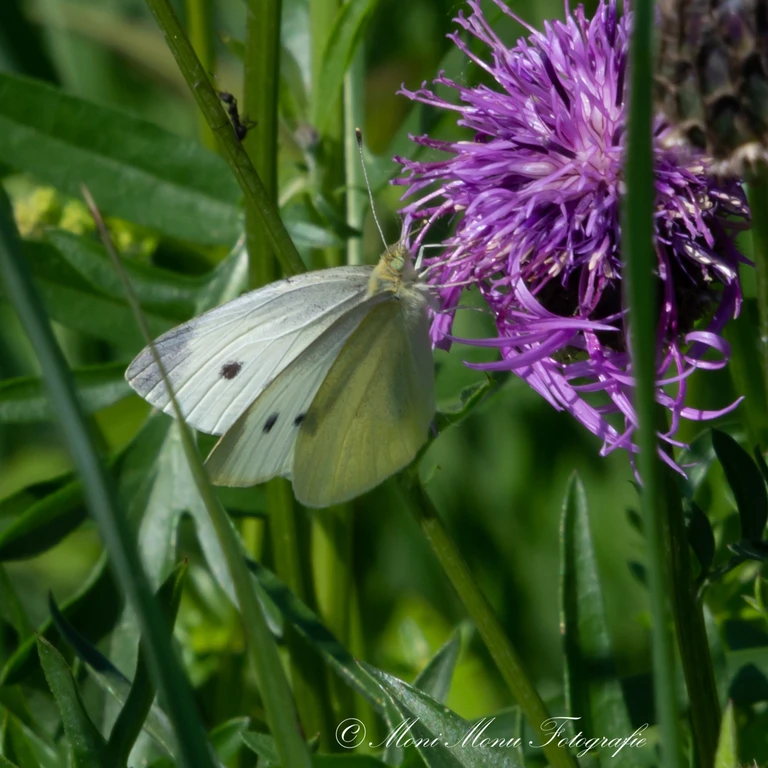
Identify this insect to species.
Pieris rapae
